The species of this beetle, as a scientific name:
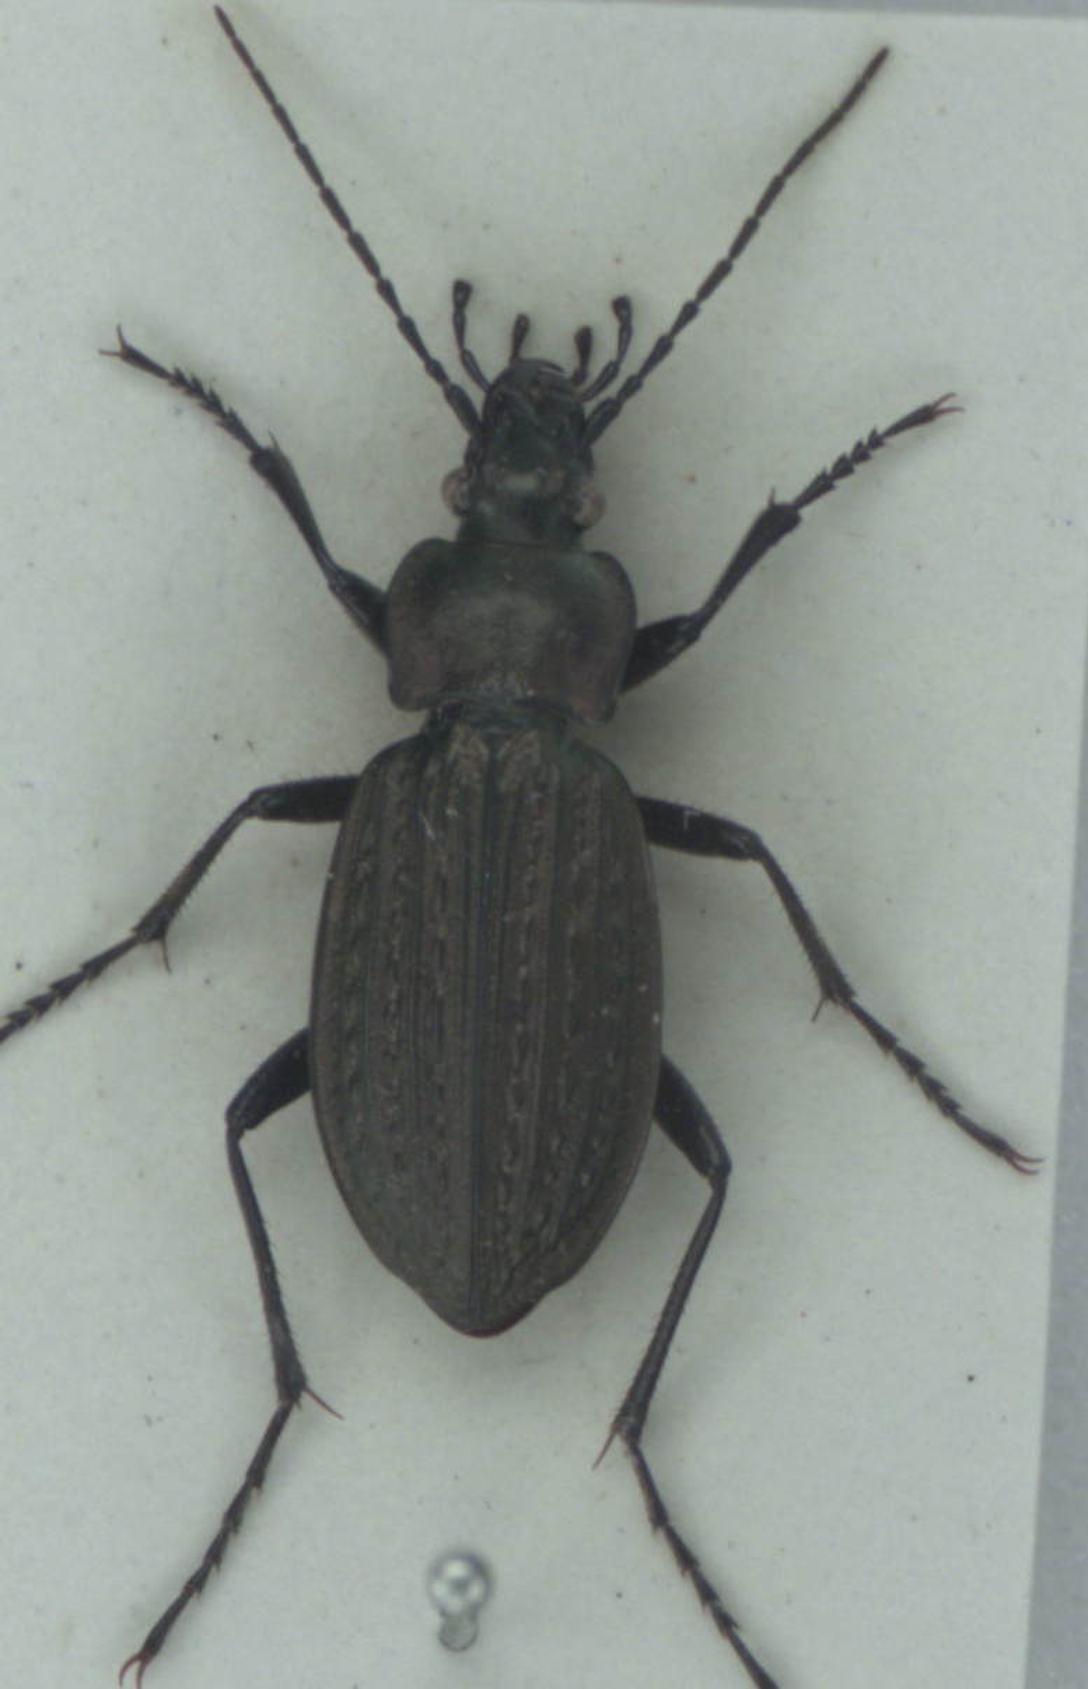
Carabus granulatus
